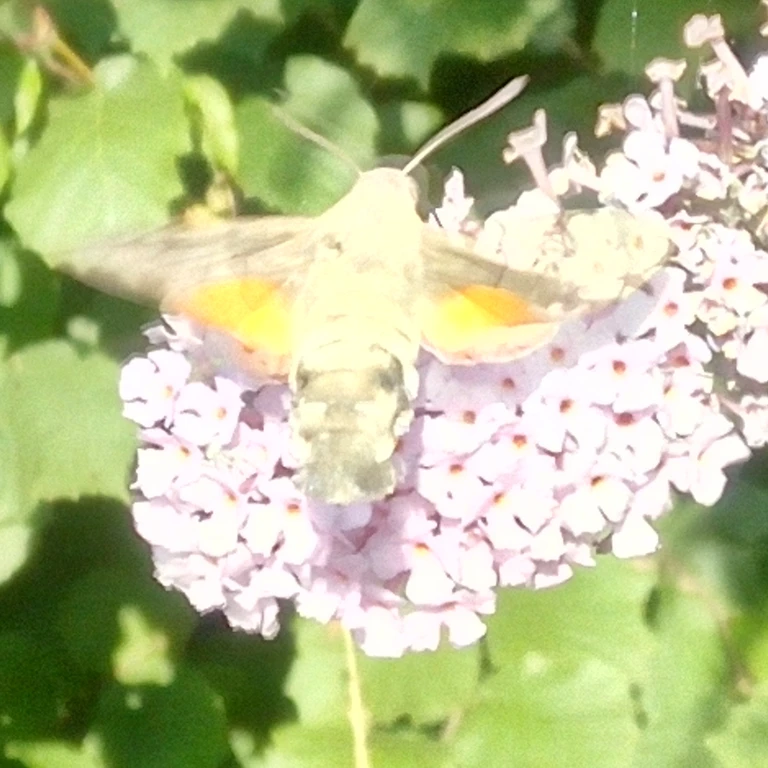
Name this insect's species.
Macroglossum stellatarum
